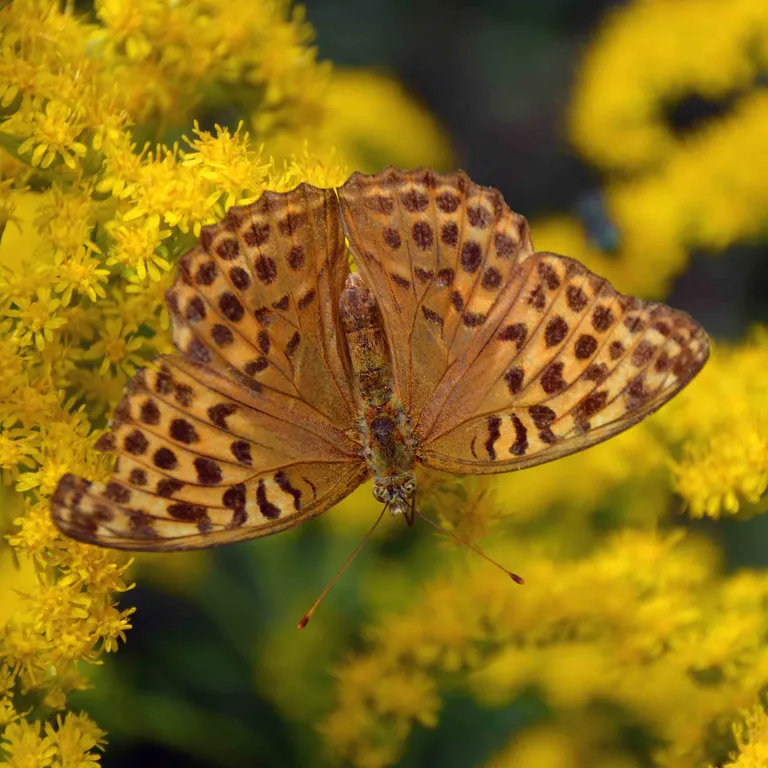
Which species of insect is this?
Argynnis paphia
